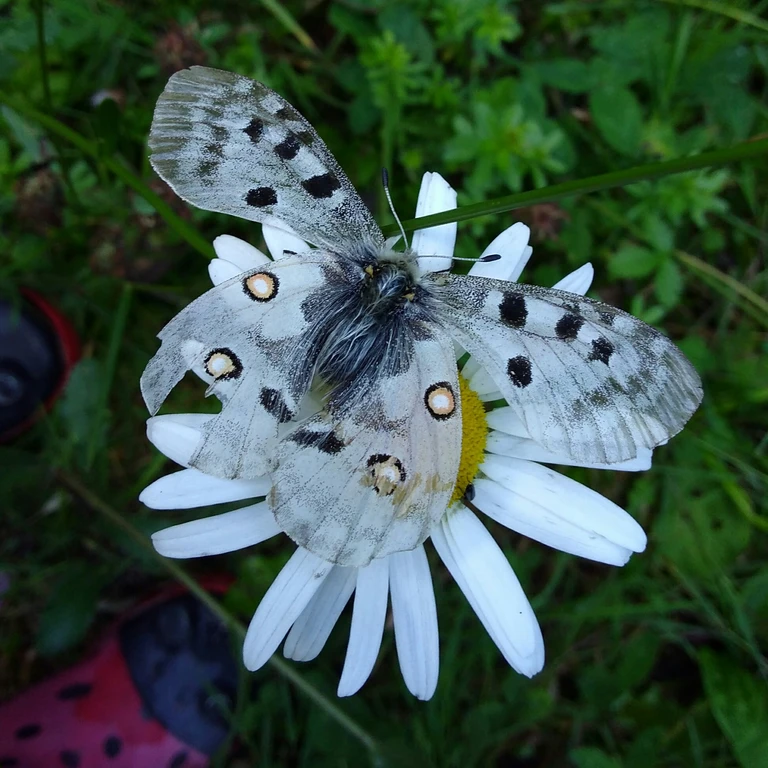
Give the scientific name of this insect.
Parnassius apollo
